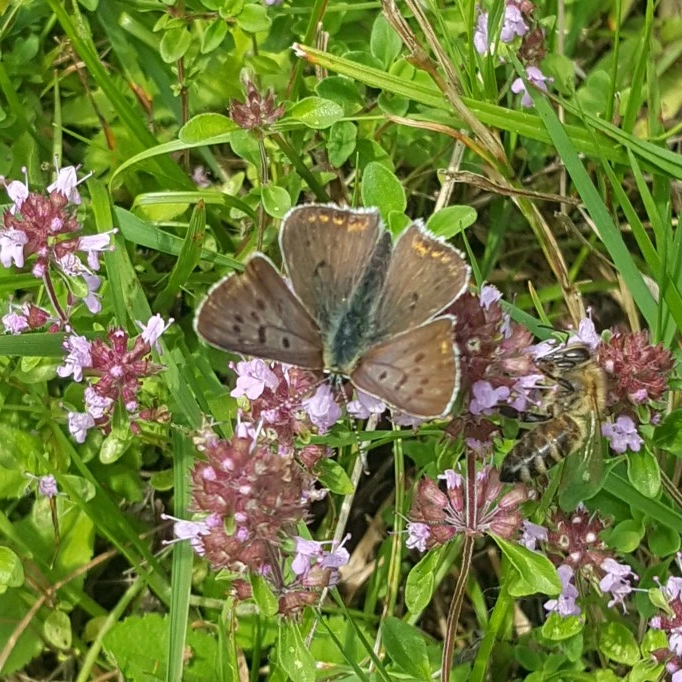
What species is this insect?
Lycaena tityrus (also Loweia tityrus)
